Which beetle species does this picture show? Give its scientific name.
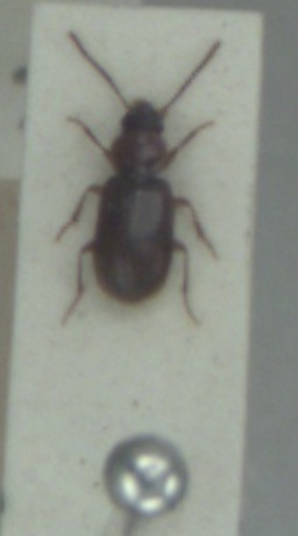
Acupalpus dubius
